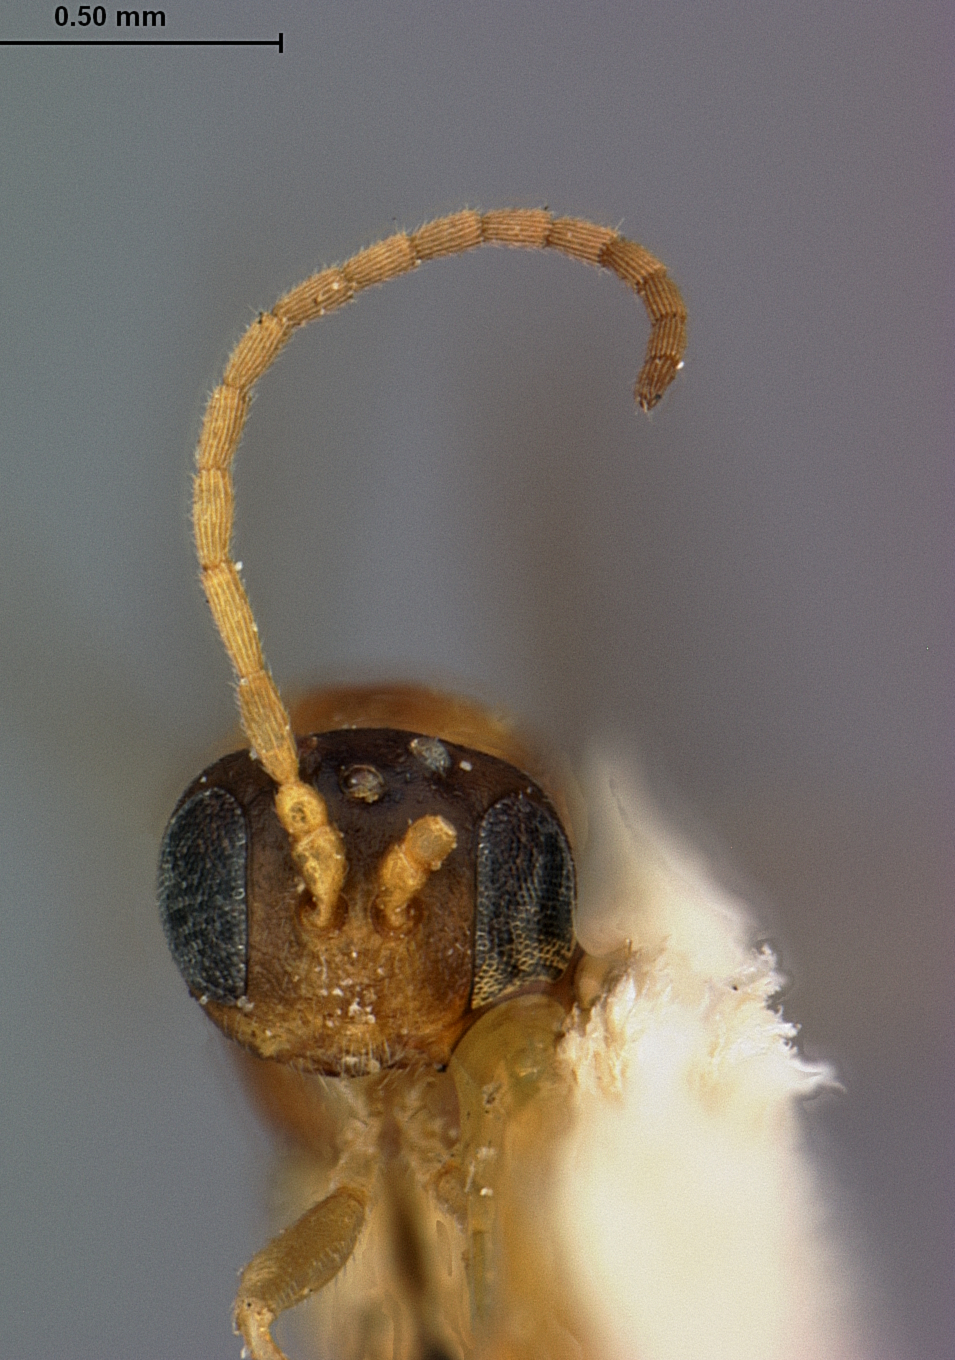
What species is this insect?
Andricus congregatus
